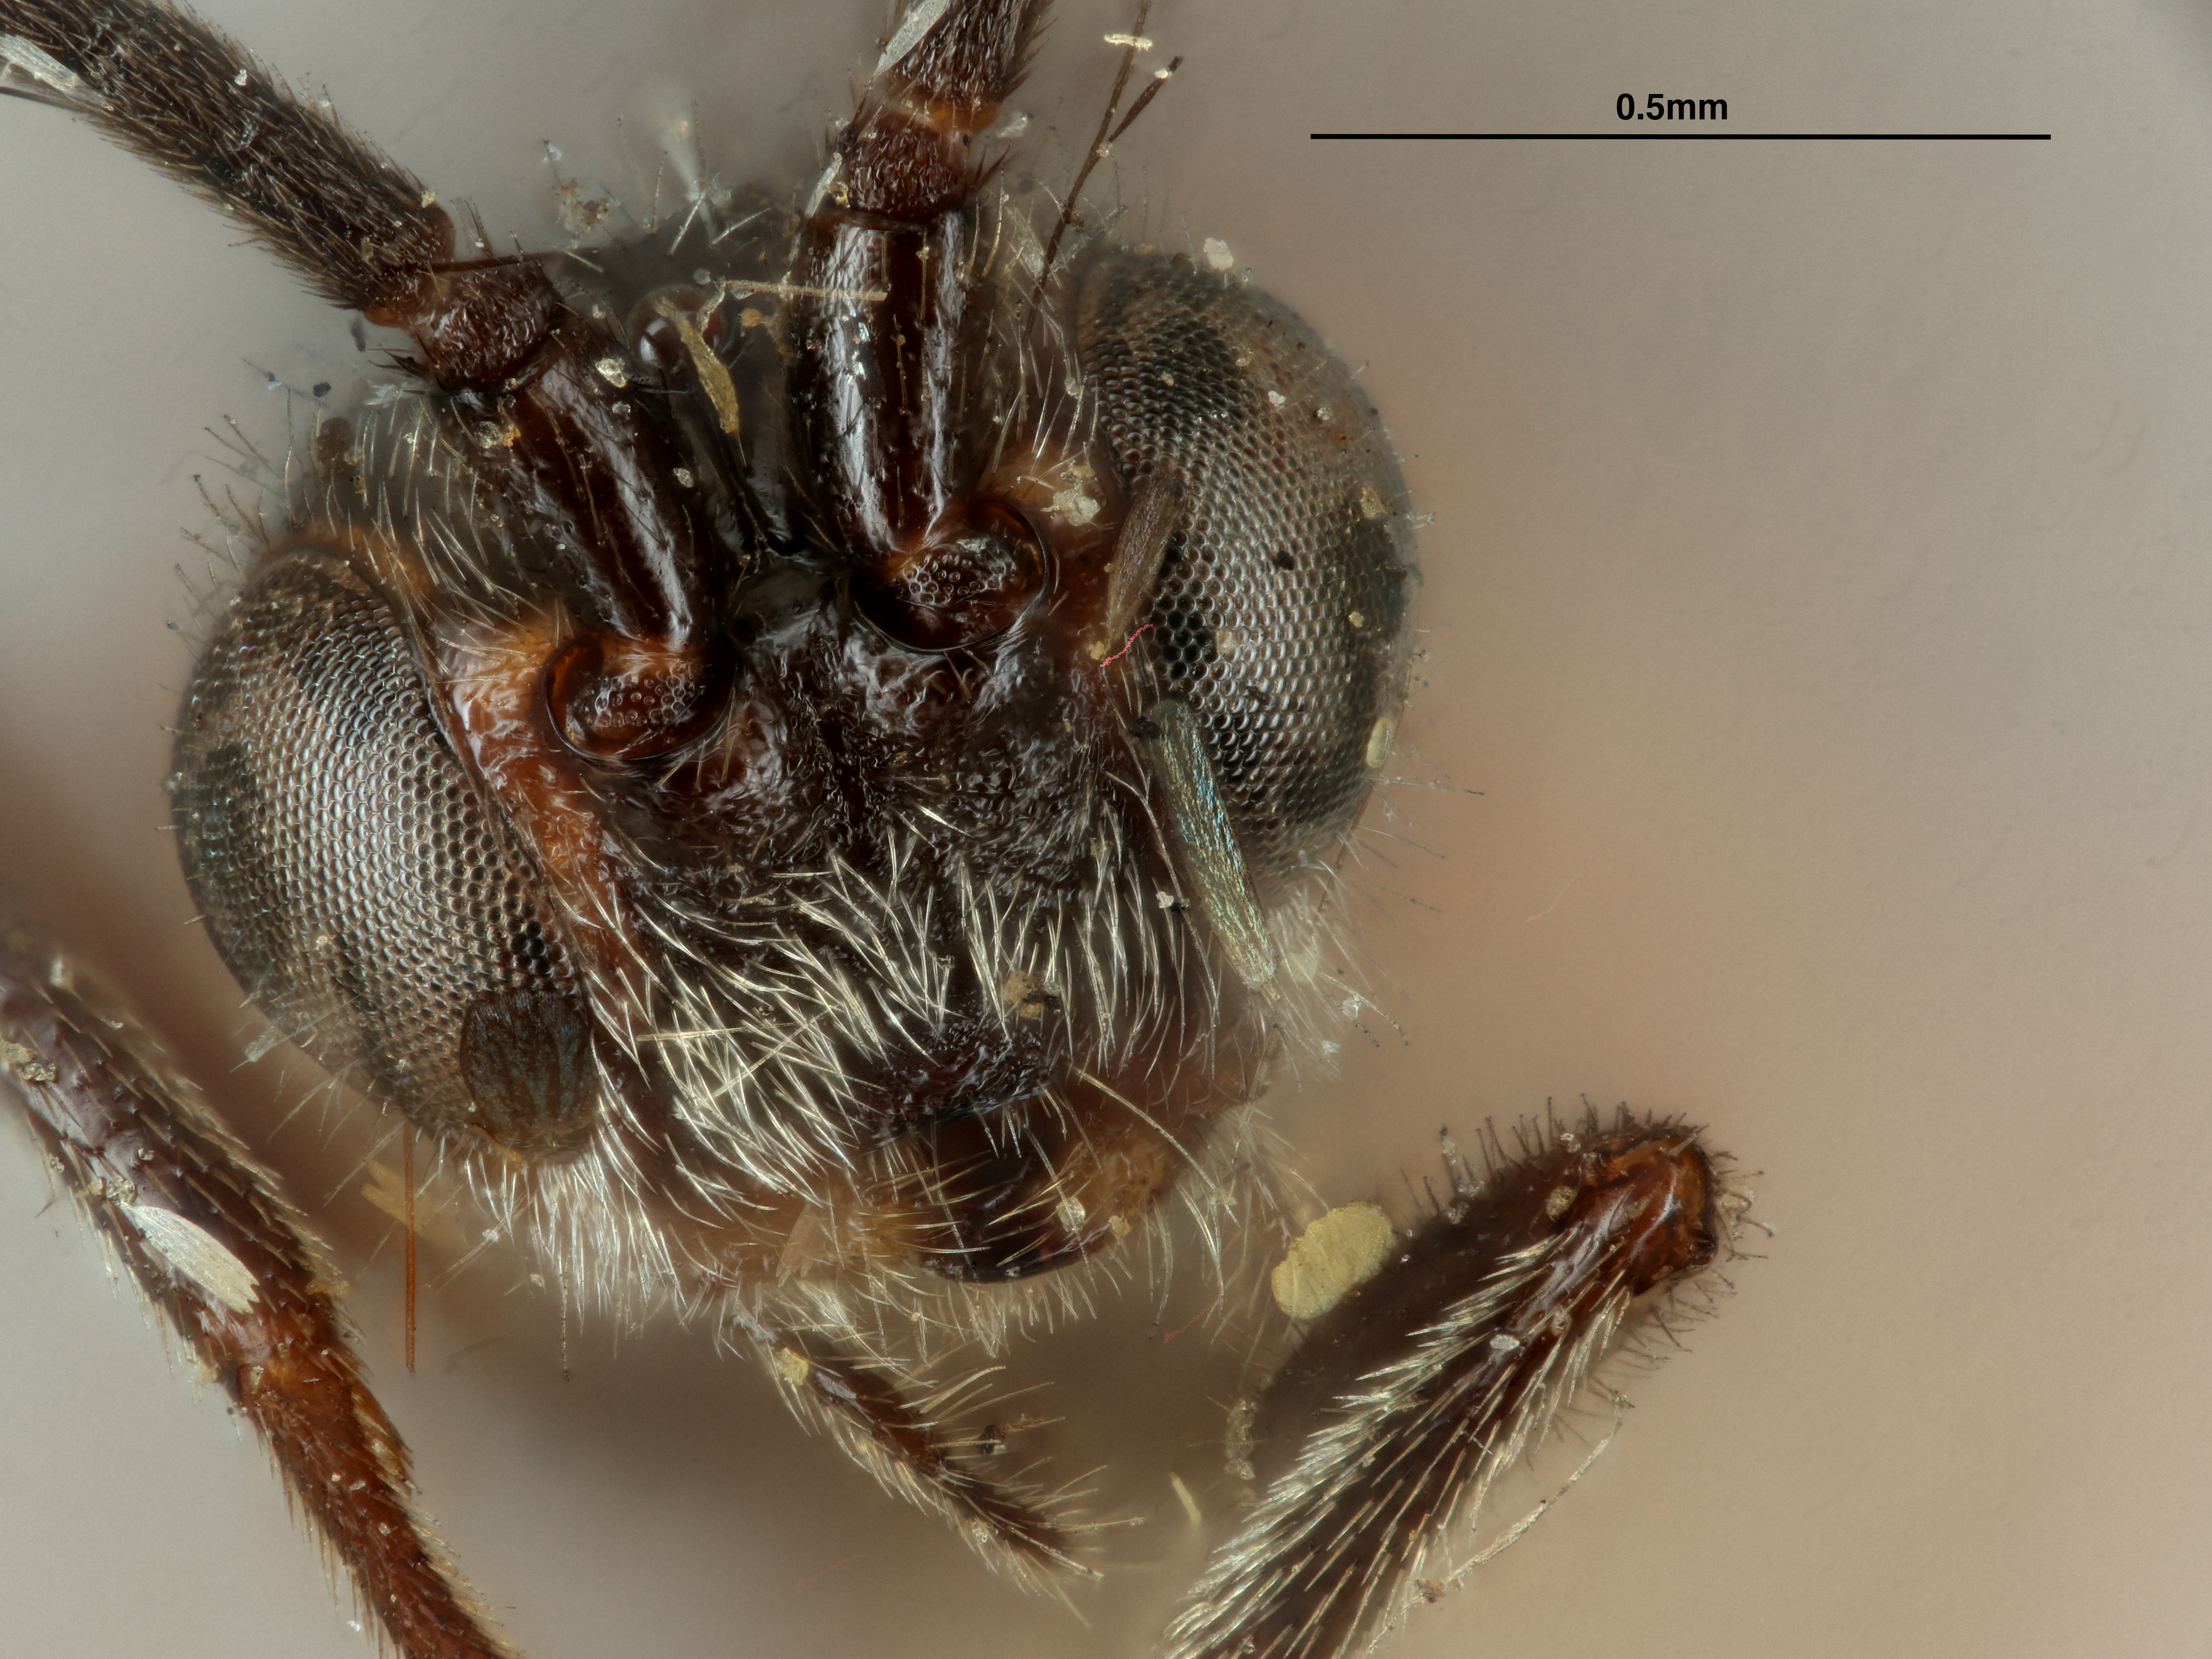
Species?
Bracon koebelei
